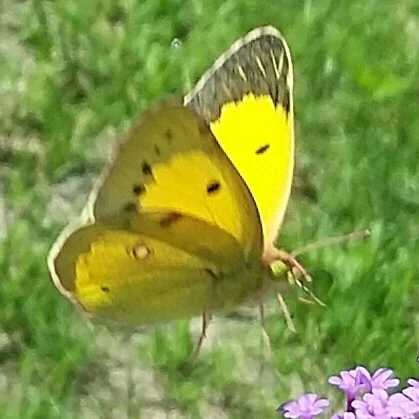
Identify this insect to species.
Colias croceus
